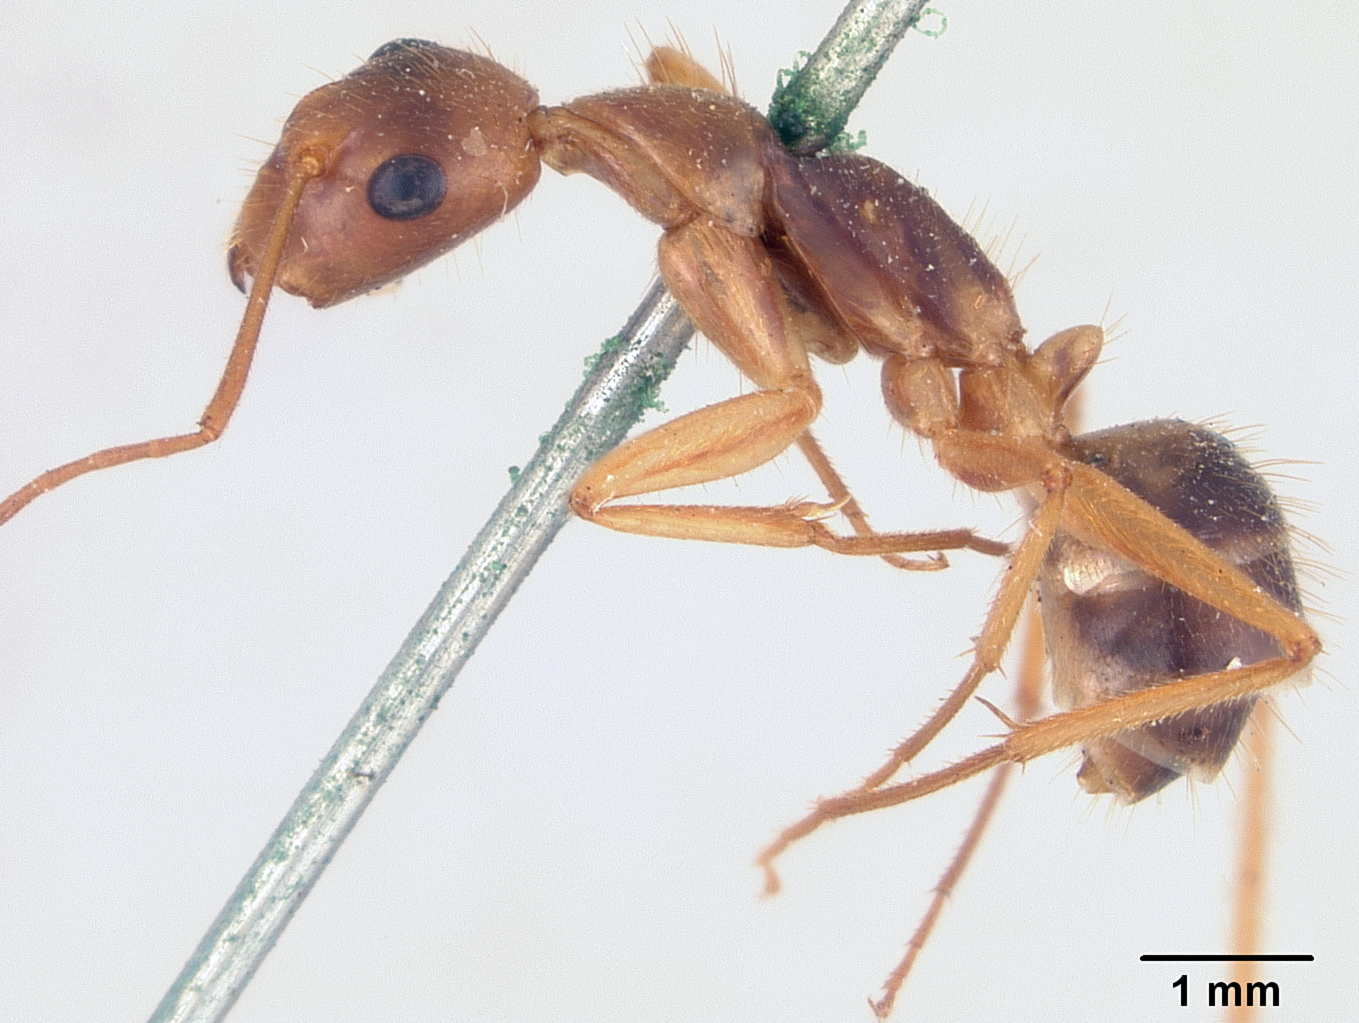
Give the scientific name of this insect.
Camponotus maculatus
